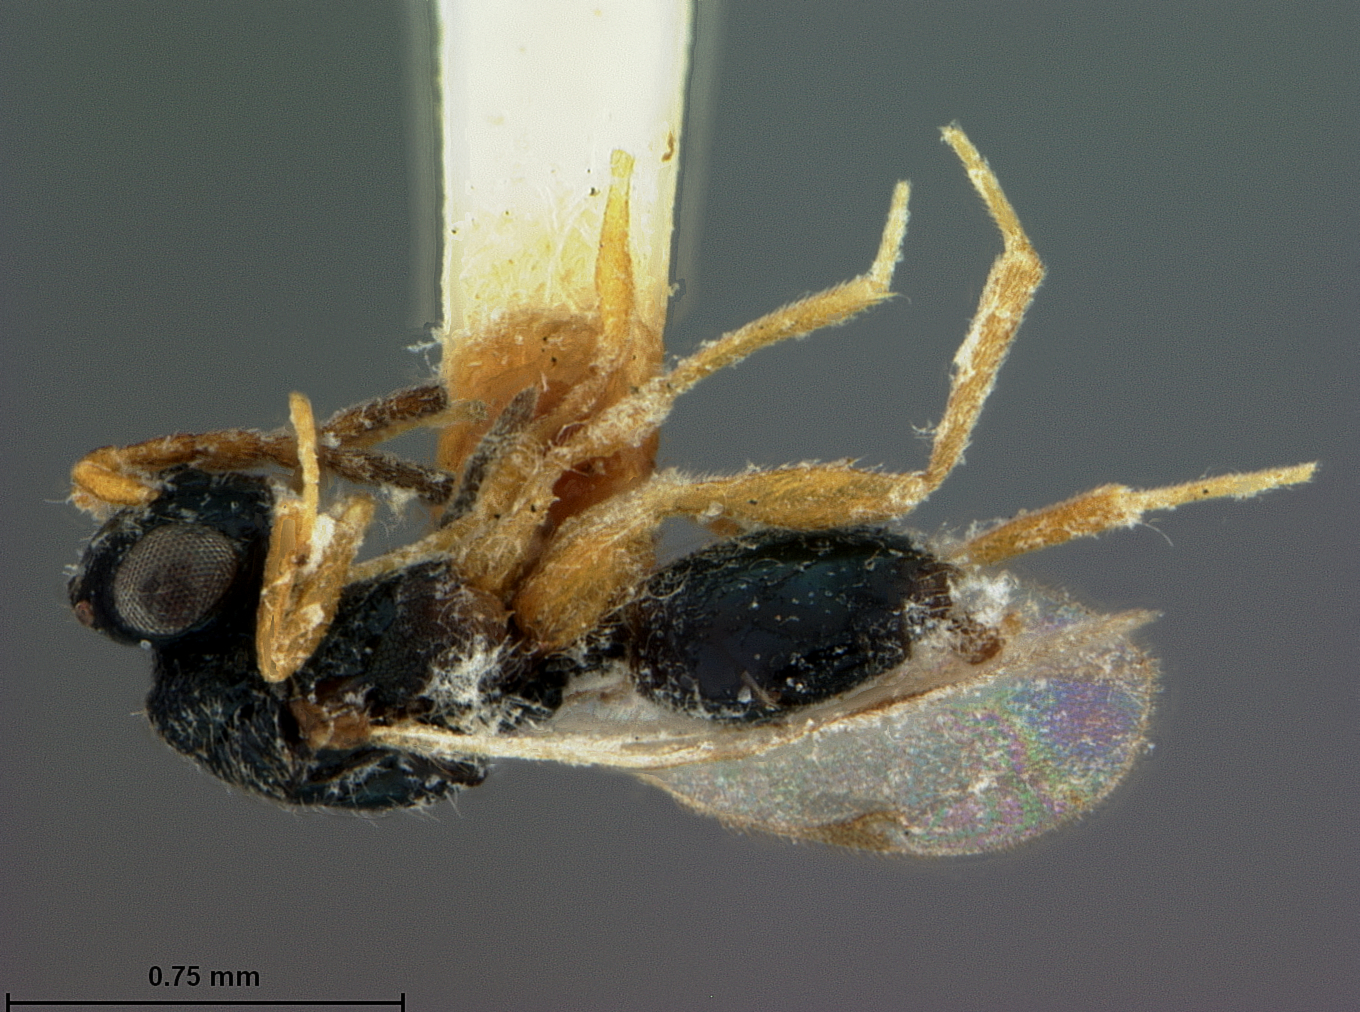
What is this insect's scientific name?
Parasaphes flavipes
